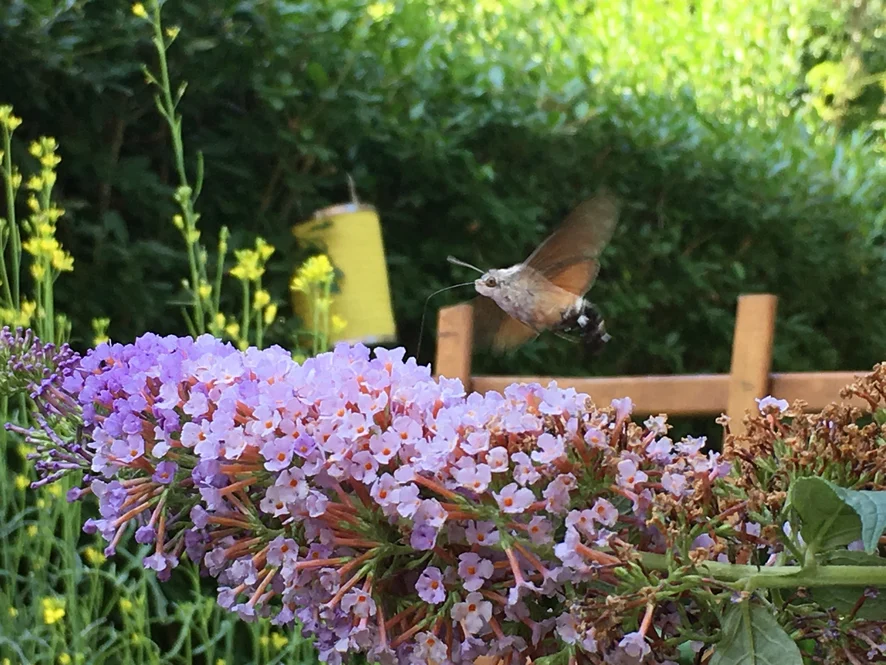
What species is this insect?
Macroglossum stellatarum
